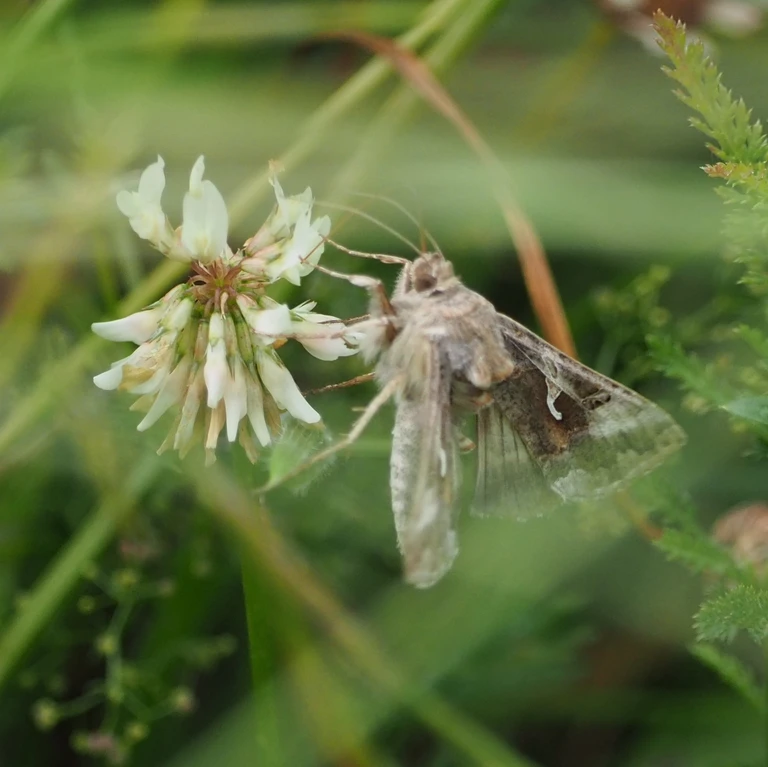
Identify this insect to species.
Autographa gamma
